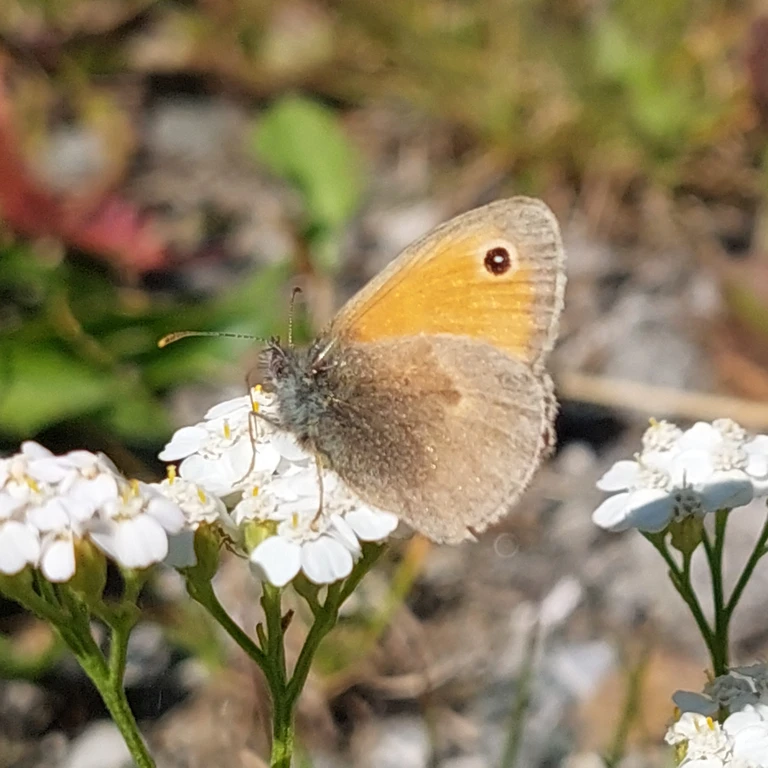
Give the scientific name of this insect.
Coenonympha pamphilus
